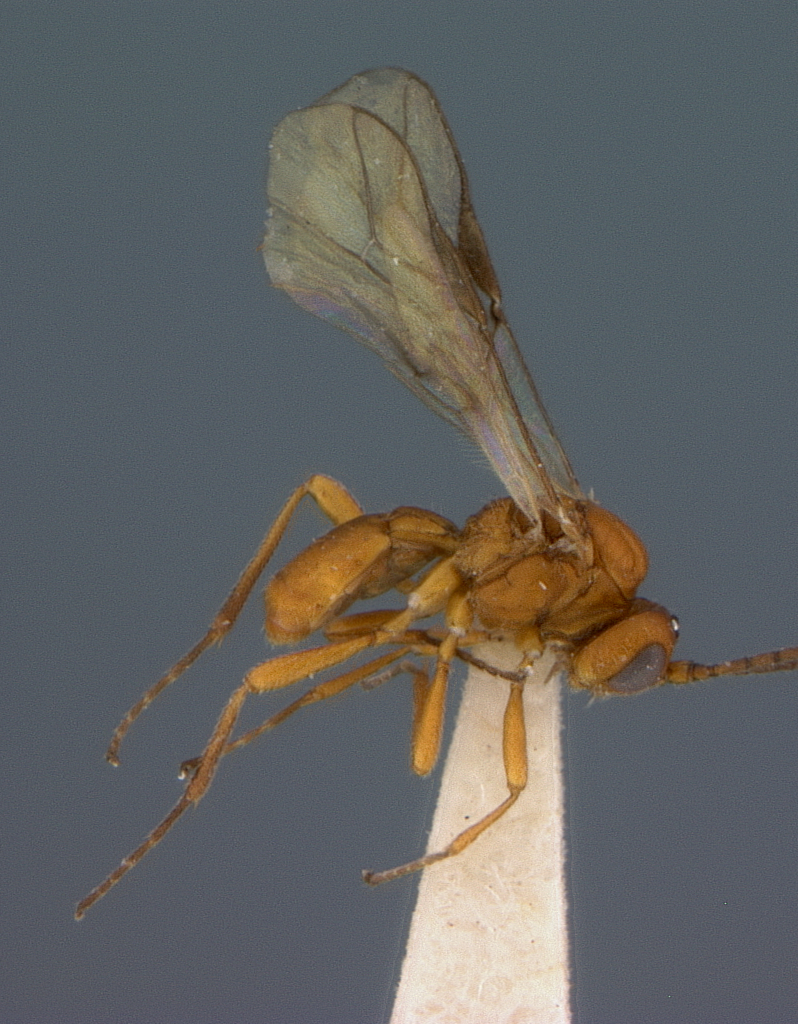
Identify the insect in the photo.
Opius globigaster
